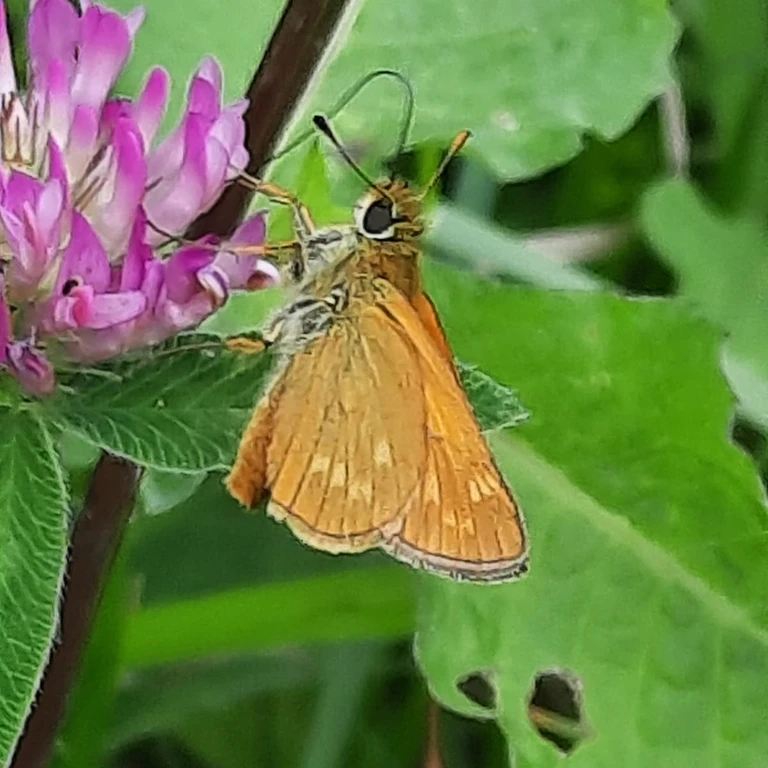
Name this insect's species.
Ochlodes sylvanus (also Ochlodes venata)
